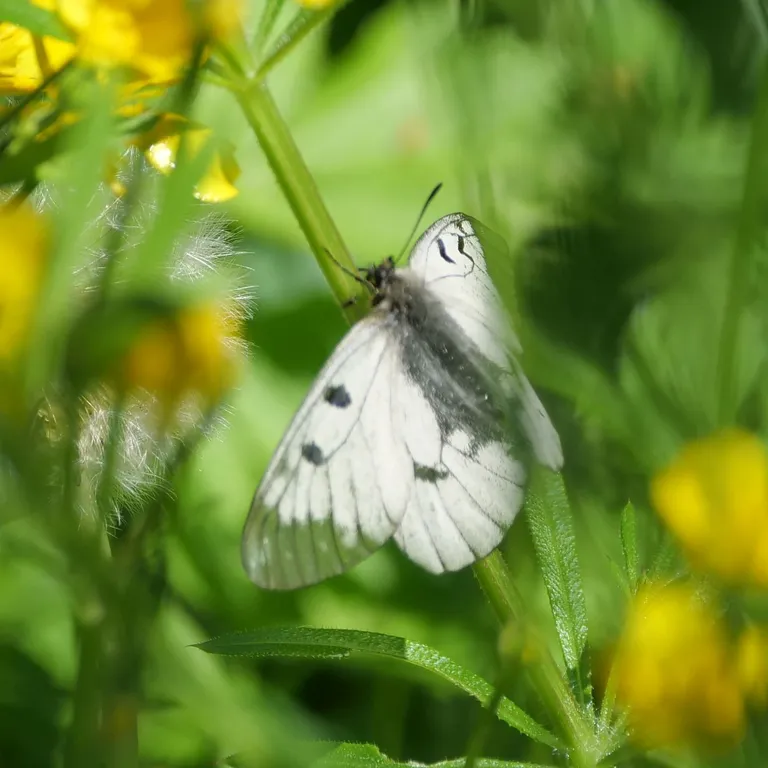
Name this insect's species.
Parnassius mnemosyne
